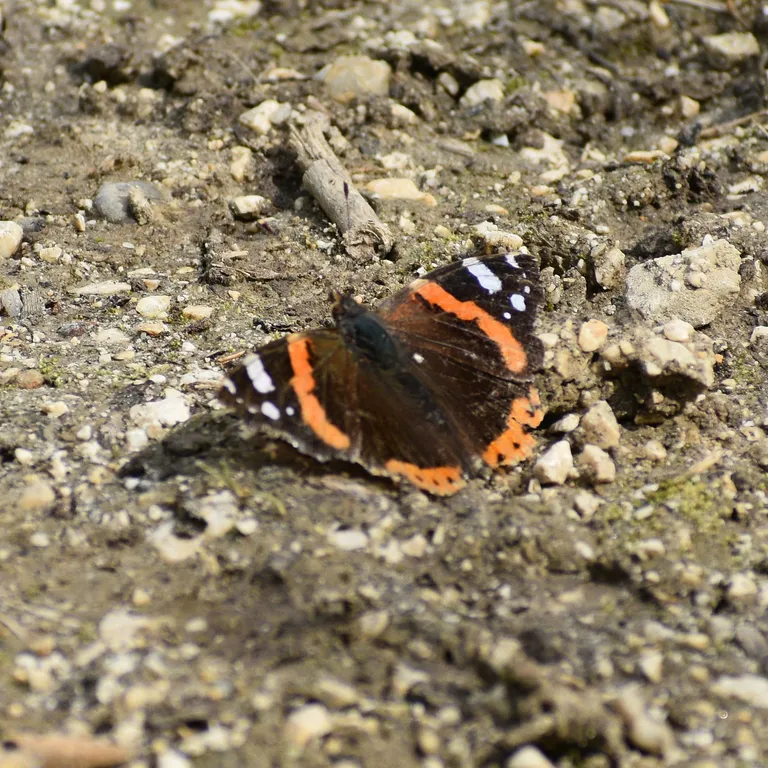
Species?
Vanessa atalanta
